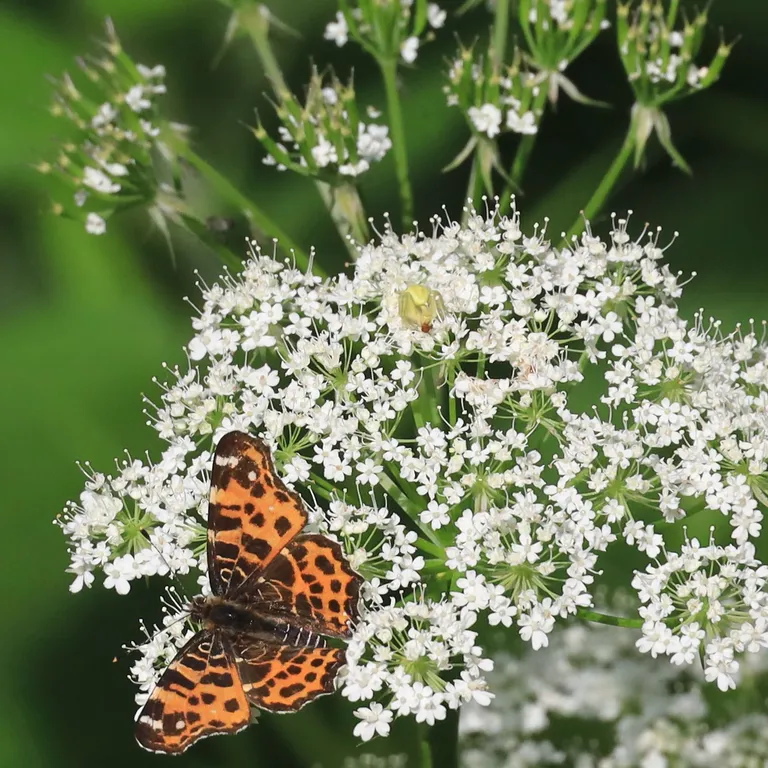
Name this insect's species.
Araschnia levana
